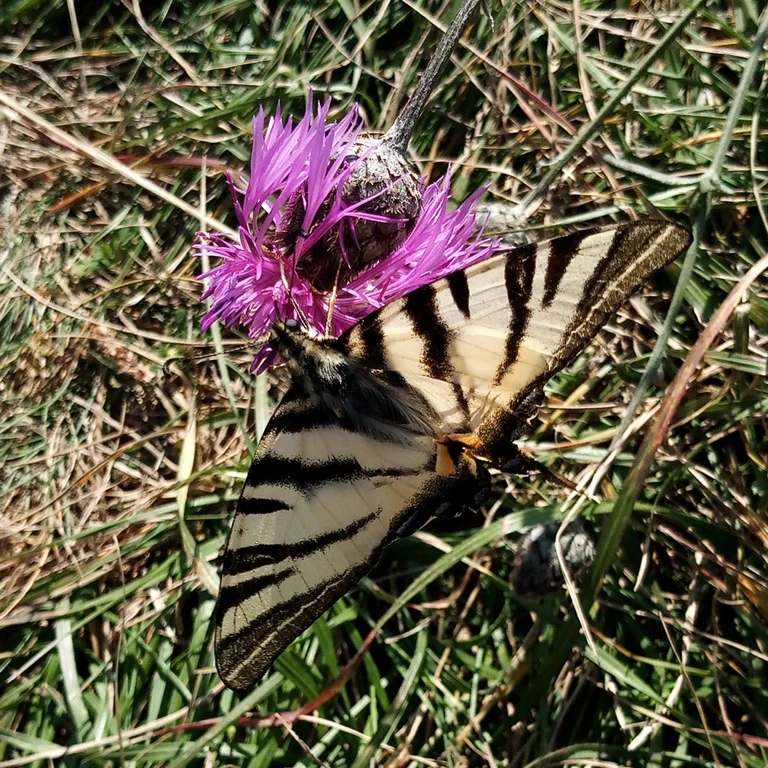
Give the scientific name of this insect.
Iphiclides podalirius
